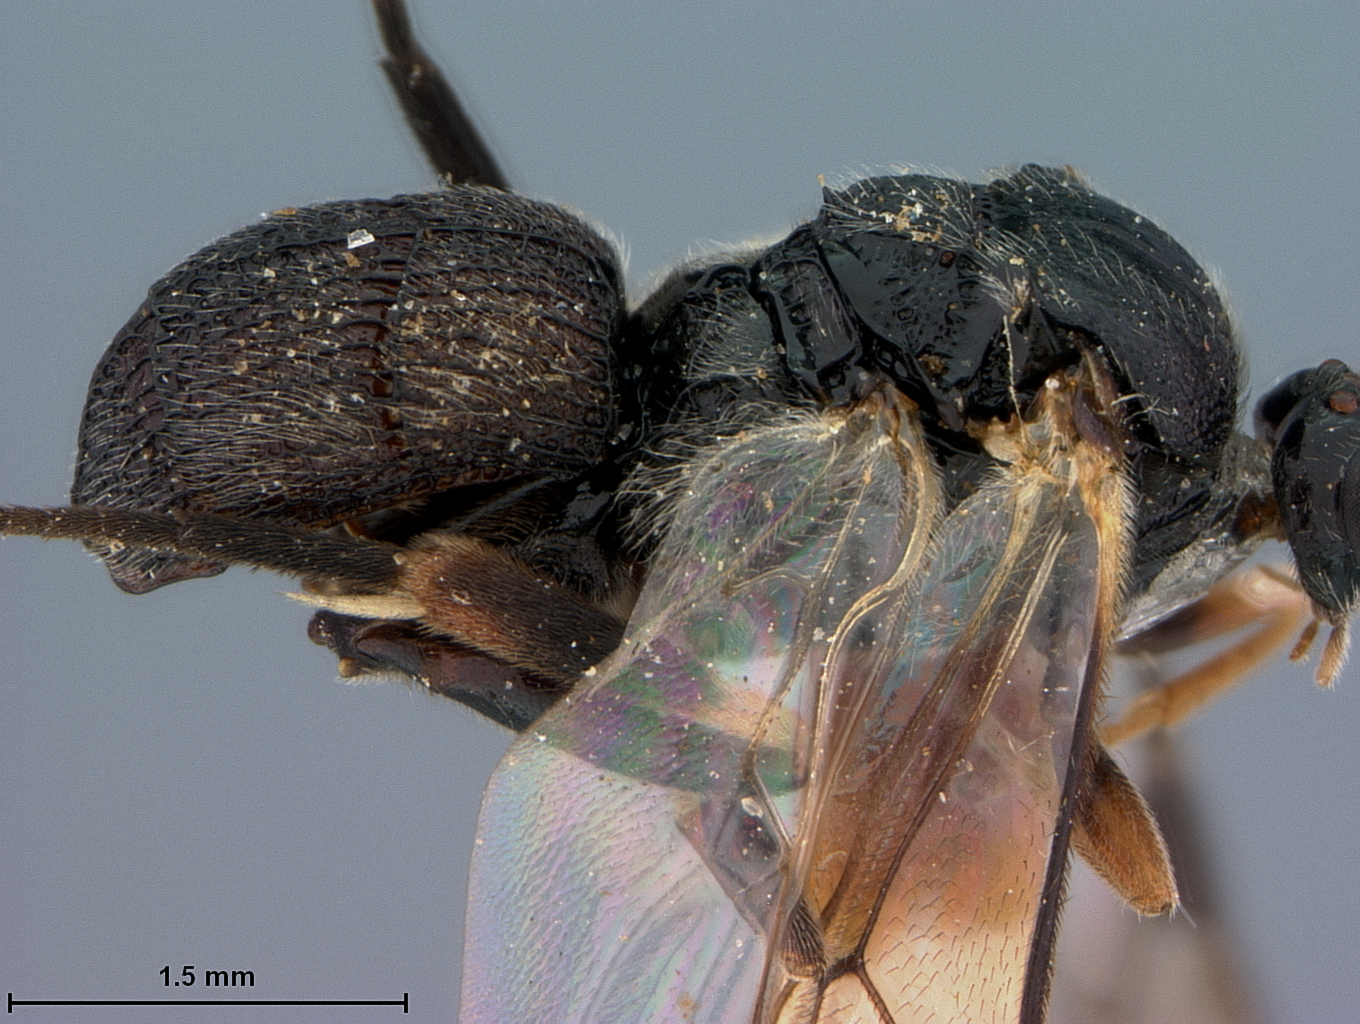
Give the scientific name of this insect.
Odontofornici borneanus
